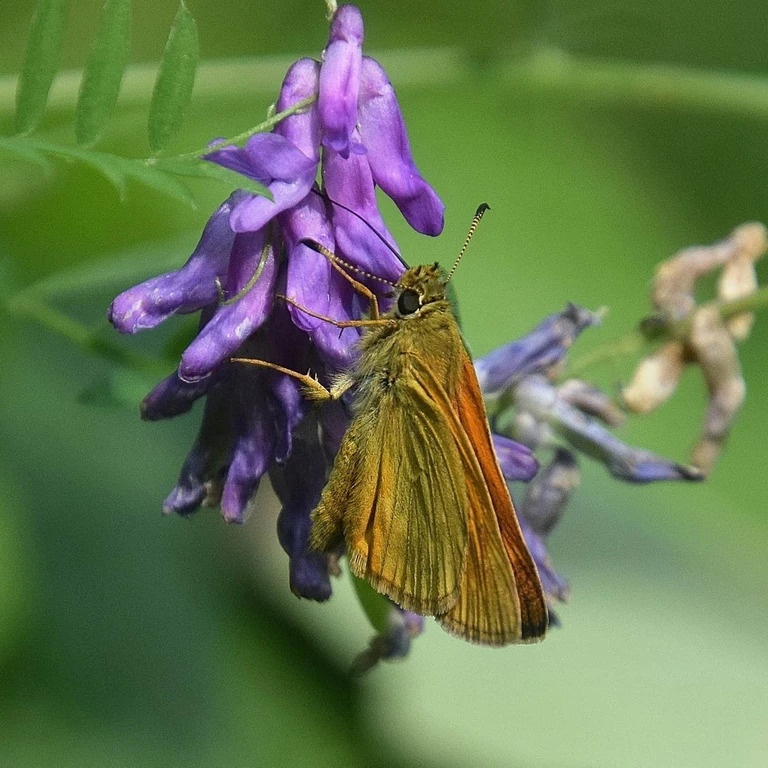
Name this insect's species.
Ochlodes sylvanus (also Ochlodes venata)
